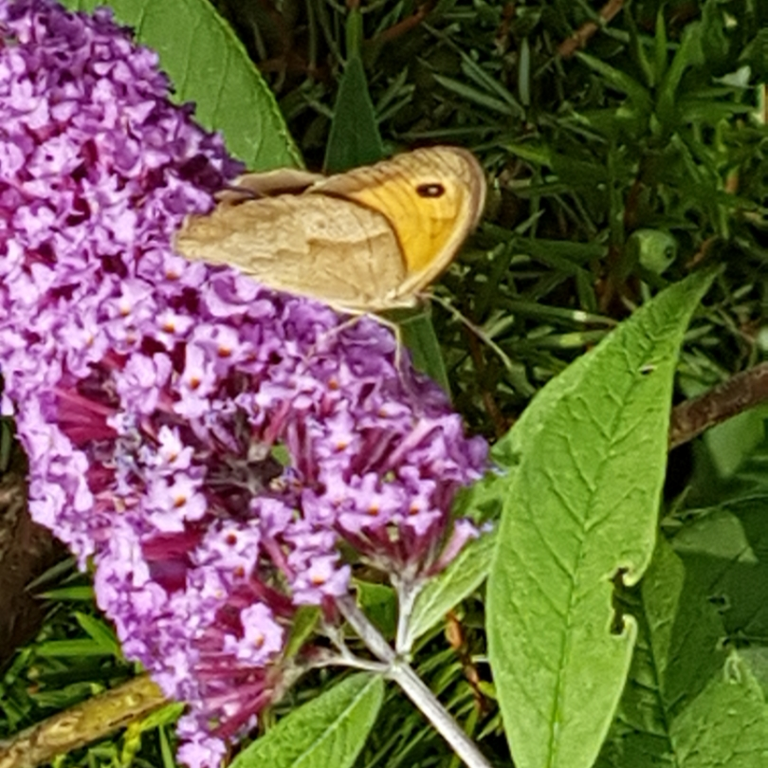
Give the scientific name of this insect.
Maniola jurtina
